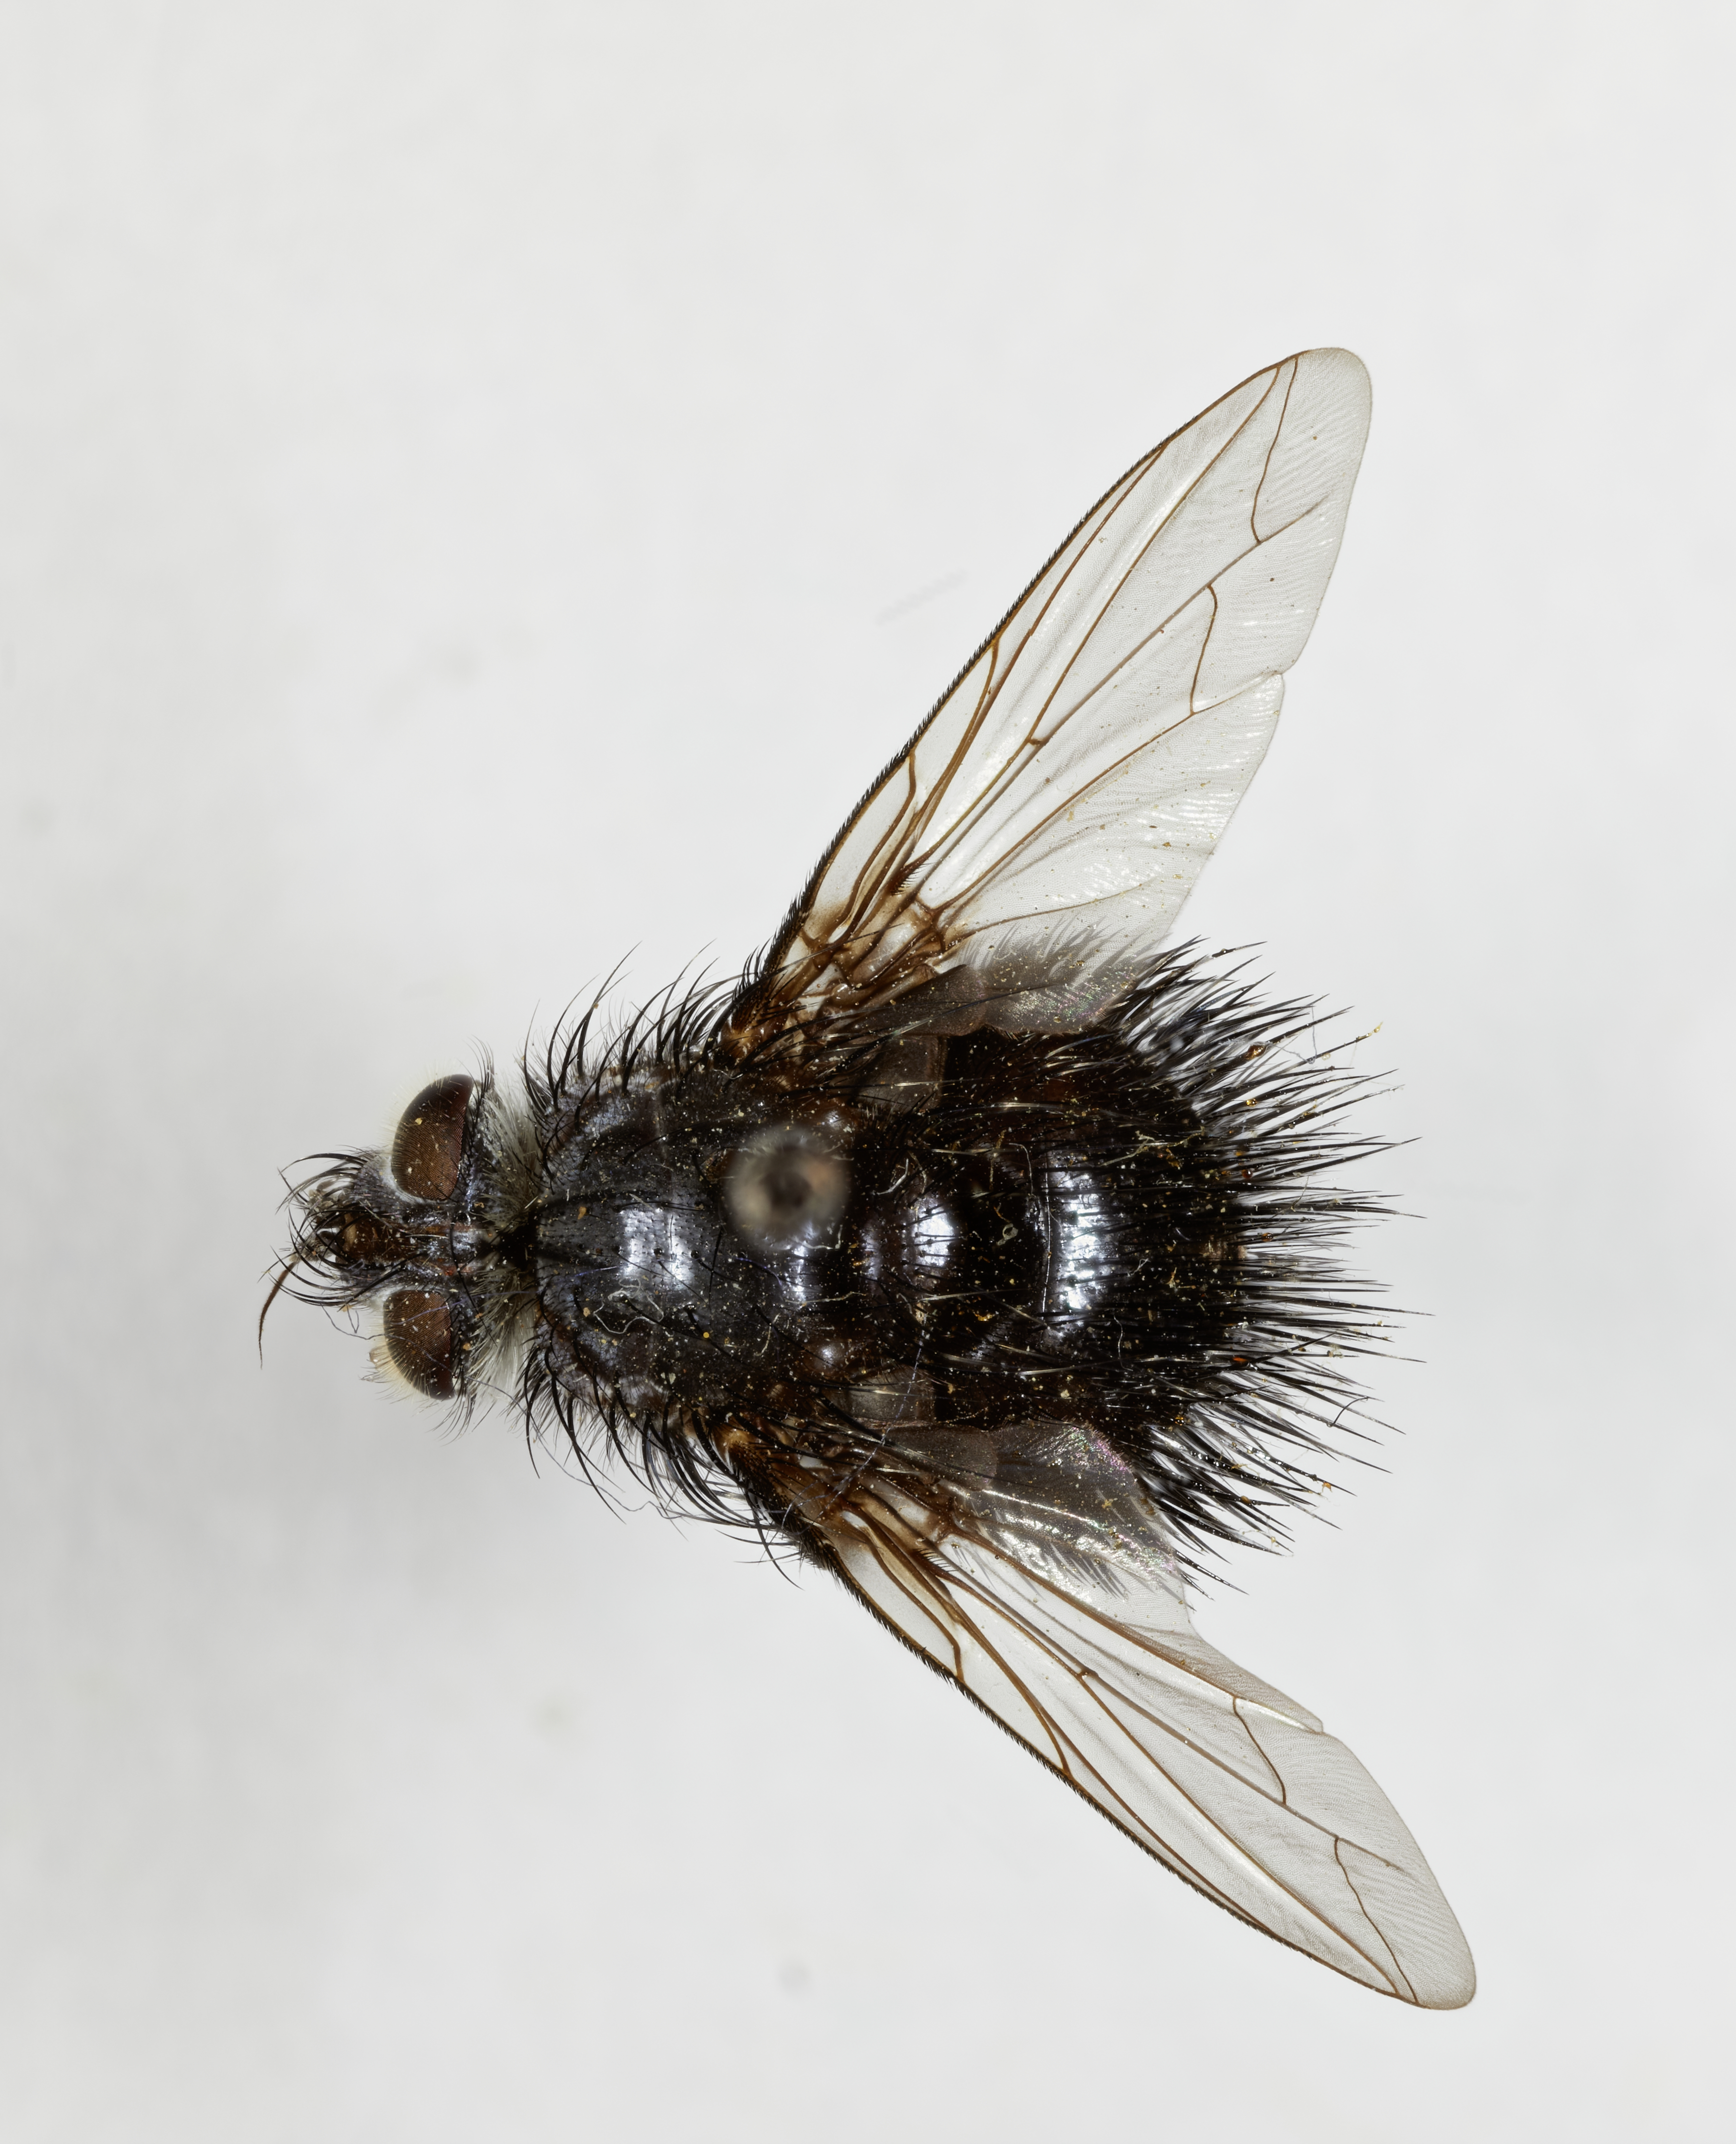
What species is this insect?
Euhystricia nigra
